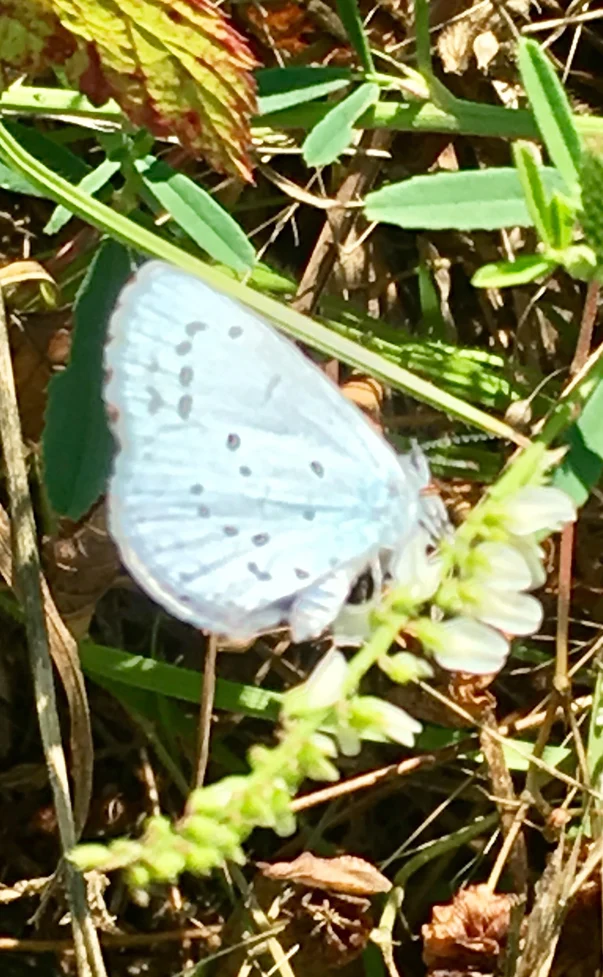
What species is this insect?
Celastrina argiolus
